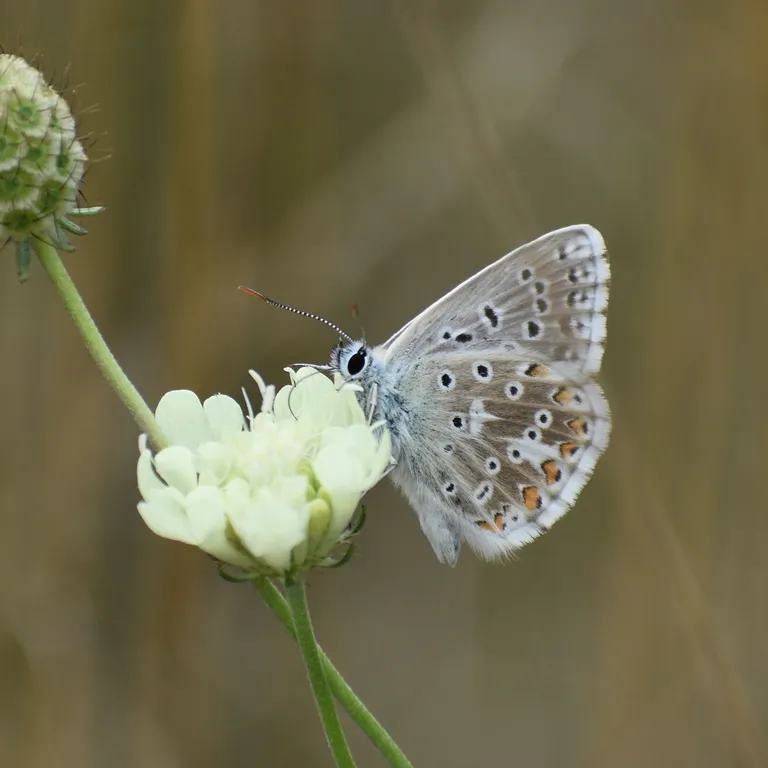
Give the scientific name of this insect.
Lysandra coridon
